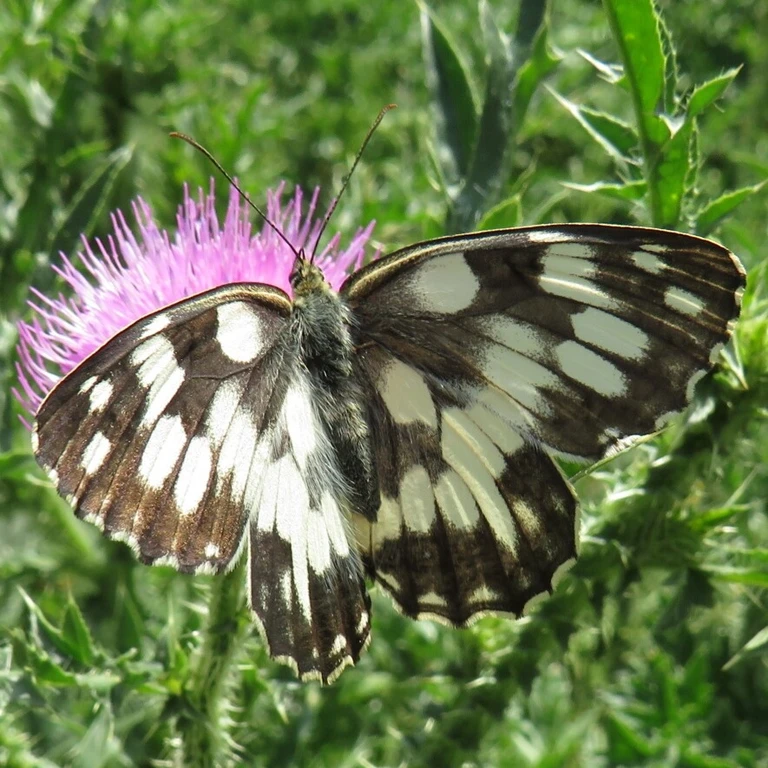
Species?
Melanargia galathea
